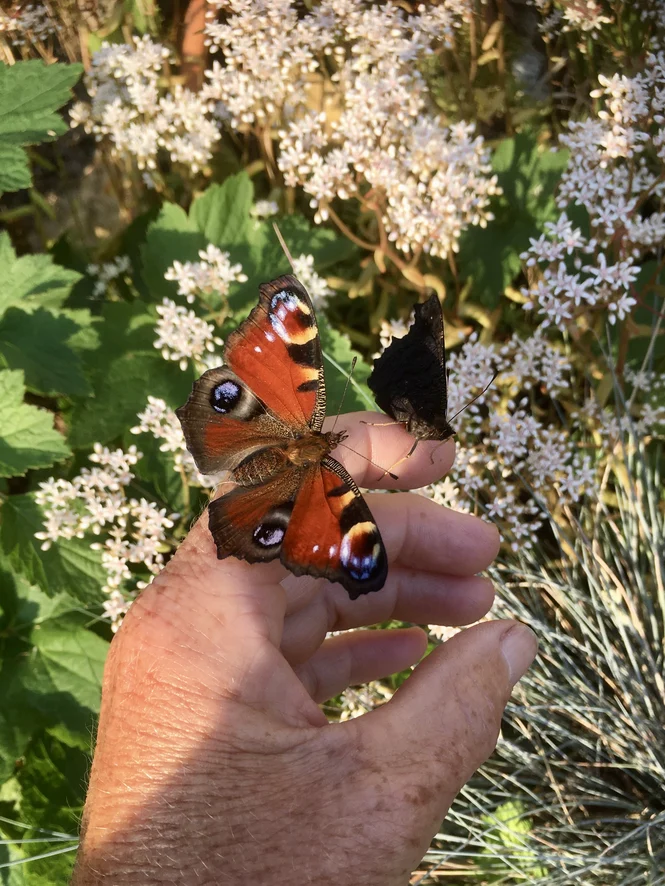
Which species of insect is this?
Aglais io
